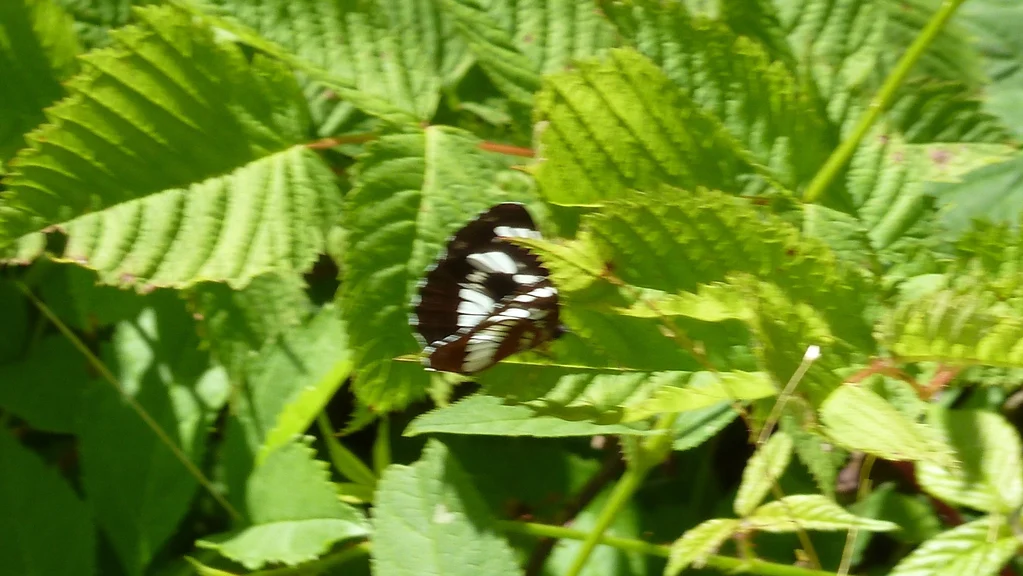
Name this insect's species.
Neptis rivularis
